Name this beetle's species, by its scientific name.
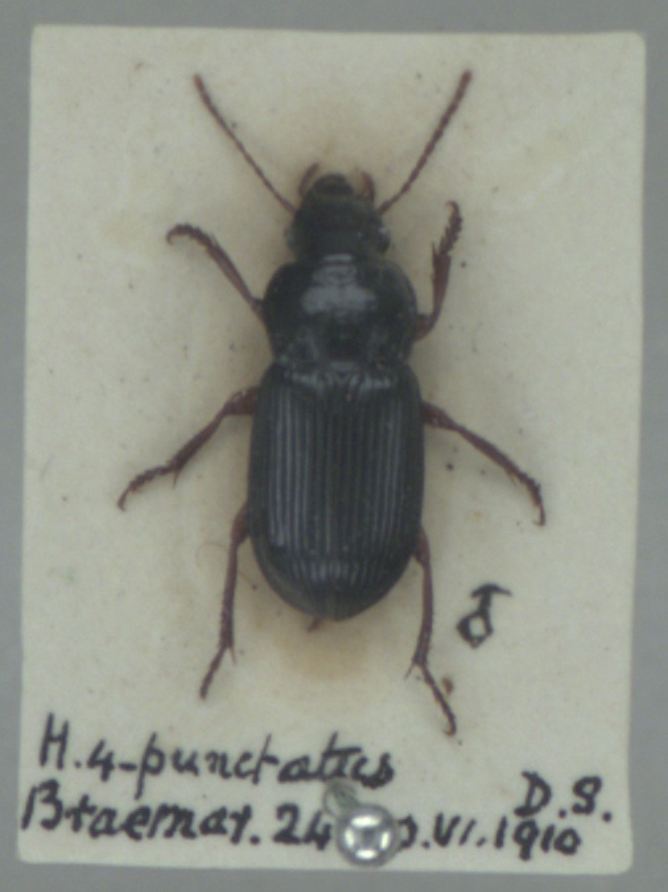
Harpalus laevipes
